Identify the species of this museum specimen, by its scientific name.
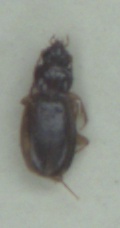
Trechus obtusus
